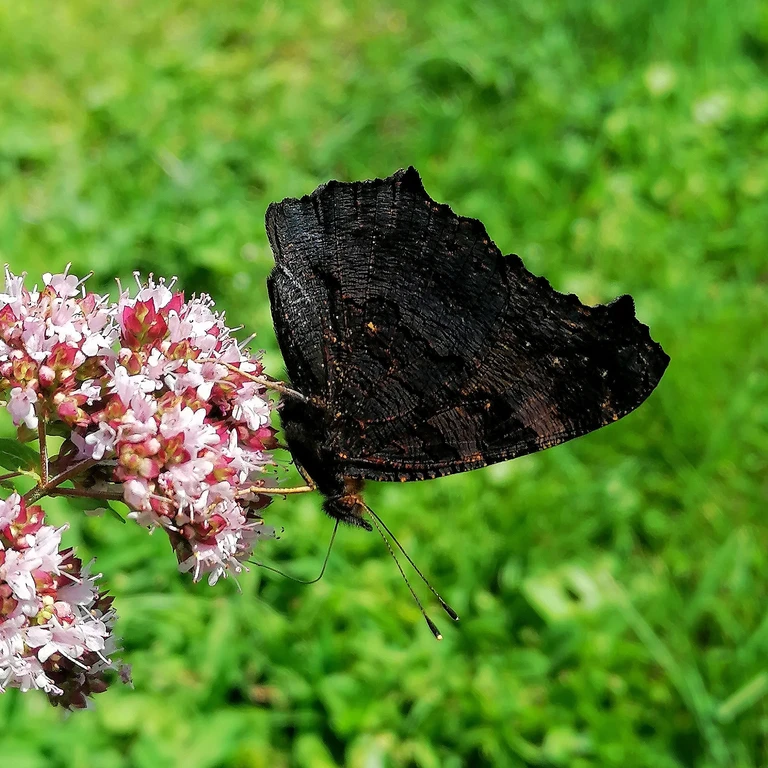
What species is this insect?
Aglais io
